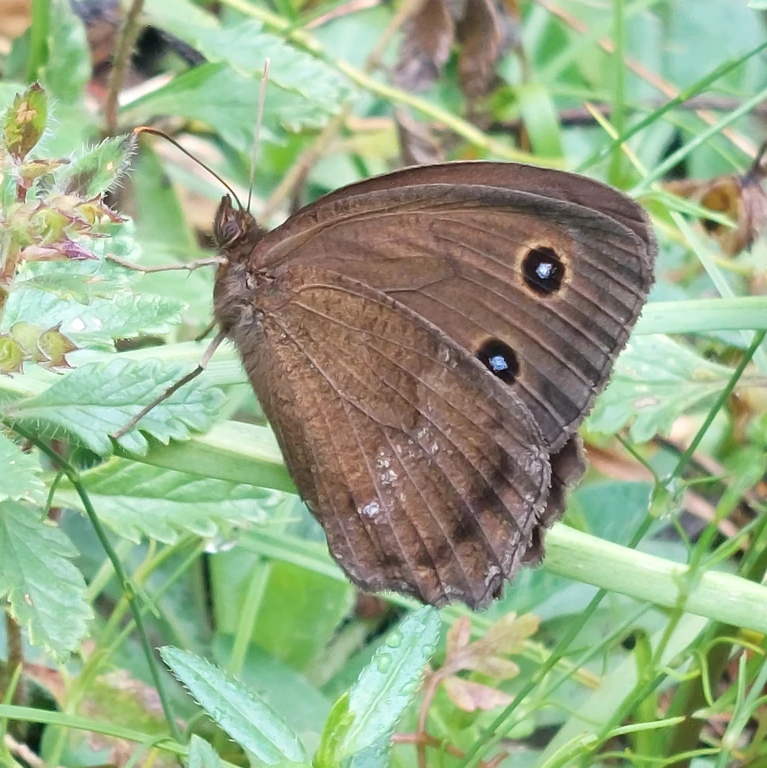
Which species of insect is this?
Minois dryas
